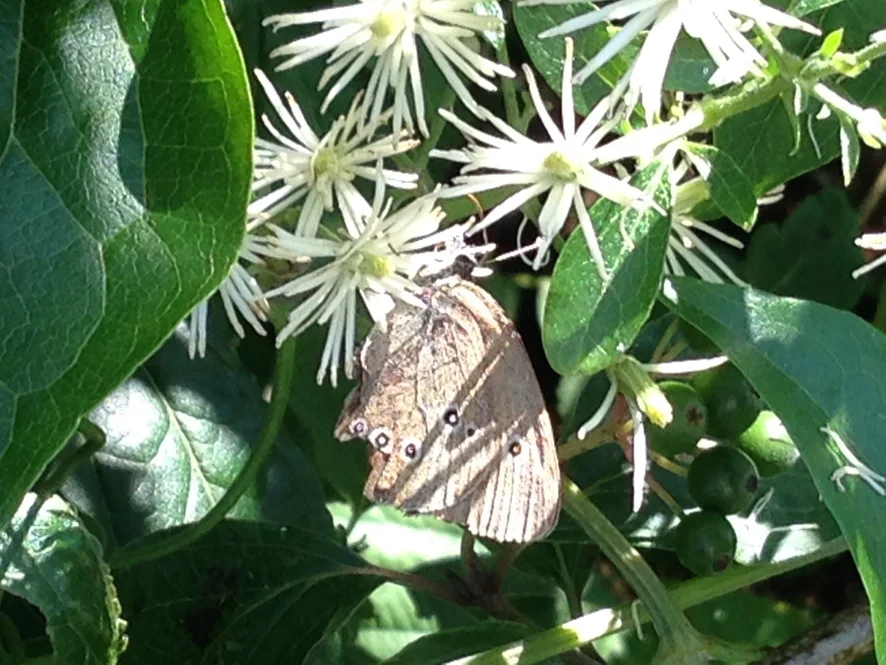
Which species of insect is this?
Aphantopus hyperantus
